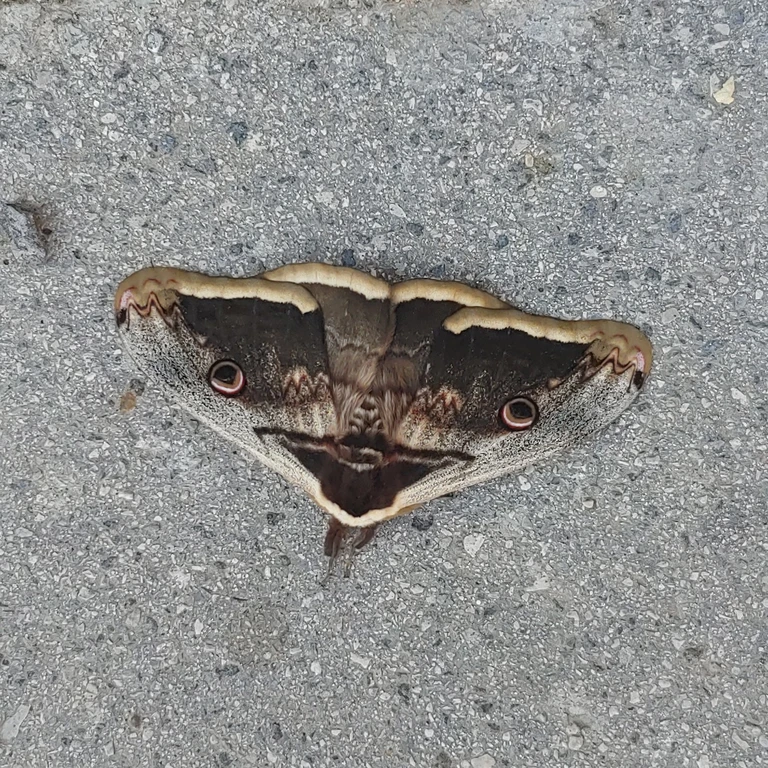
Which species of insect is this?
Saturnia pyri
